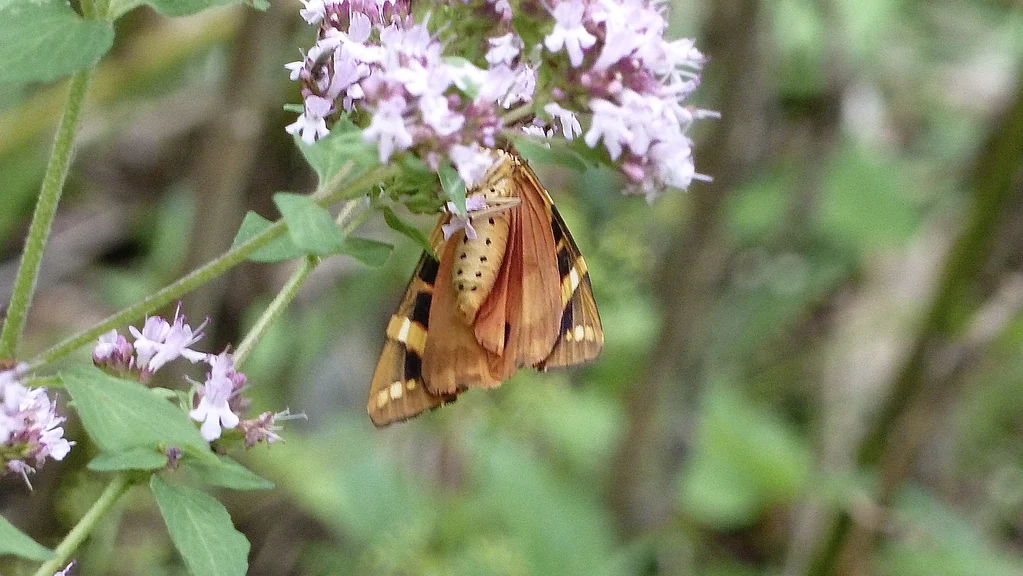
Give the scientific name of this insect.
Euplagia quadripunctaria
